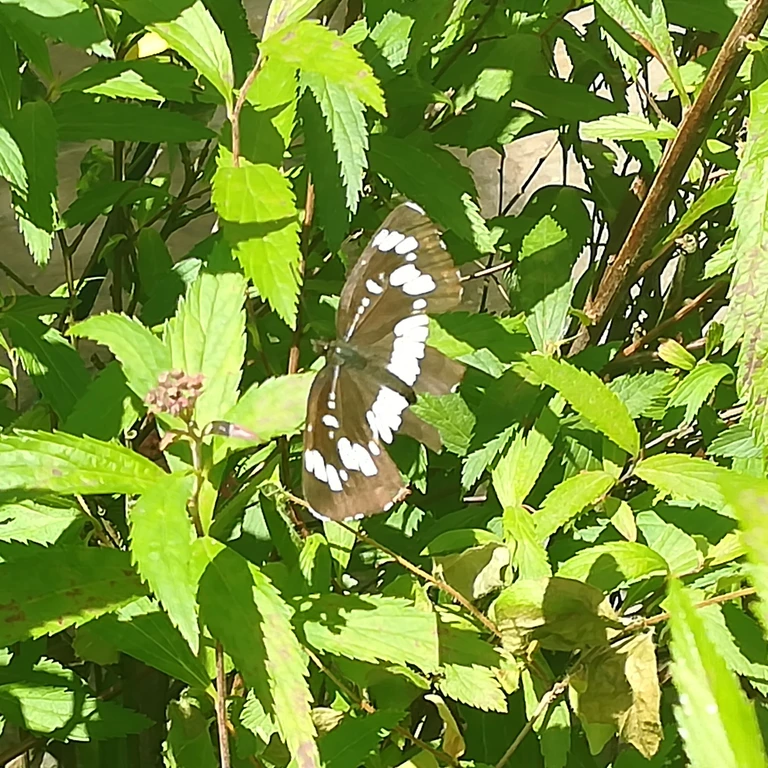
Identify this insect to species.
Neptis rivularis
